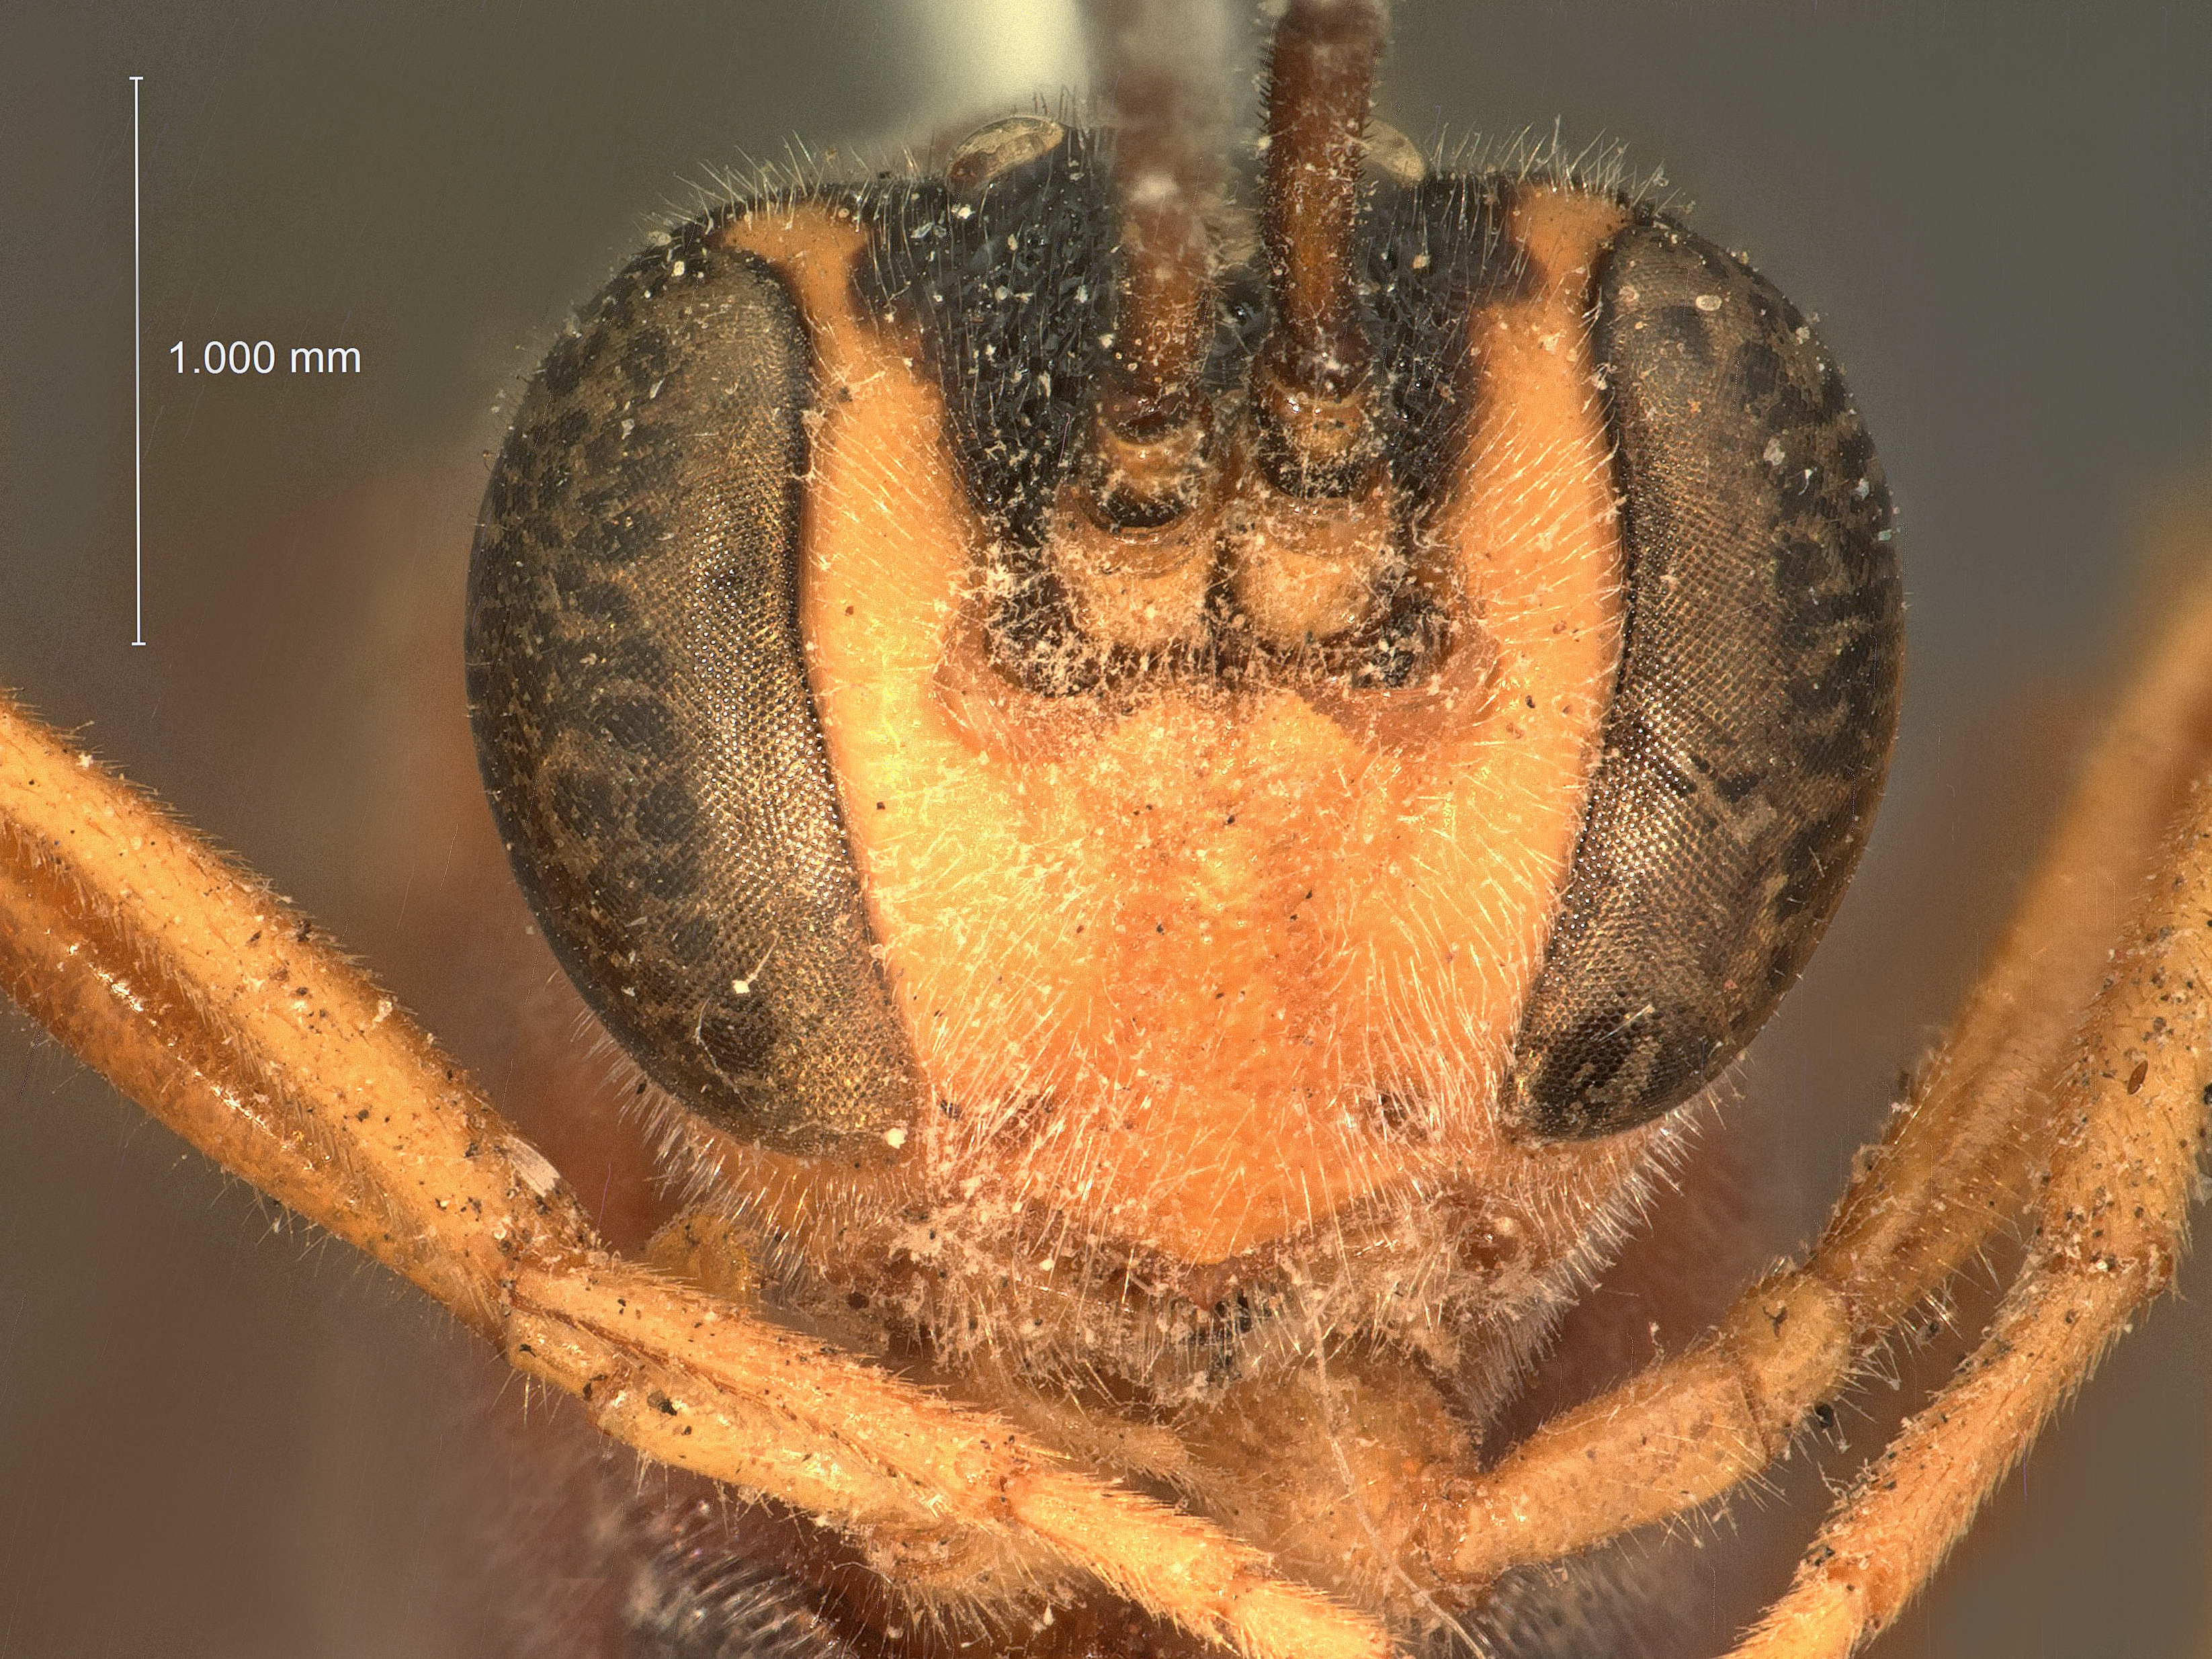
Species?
Barylyta coarctata
